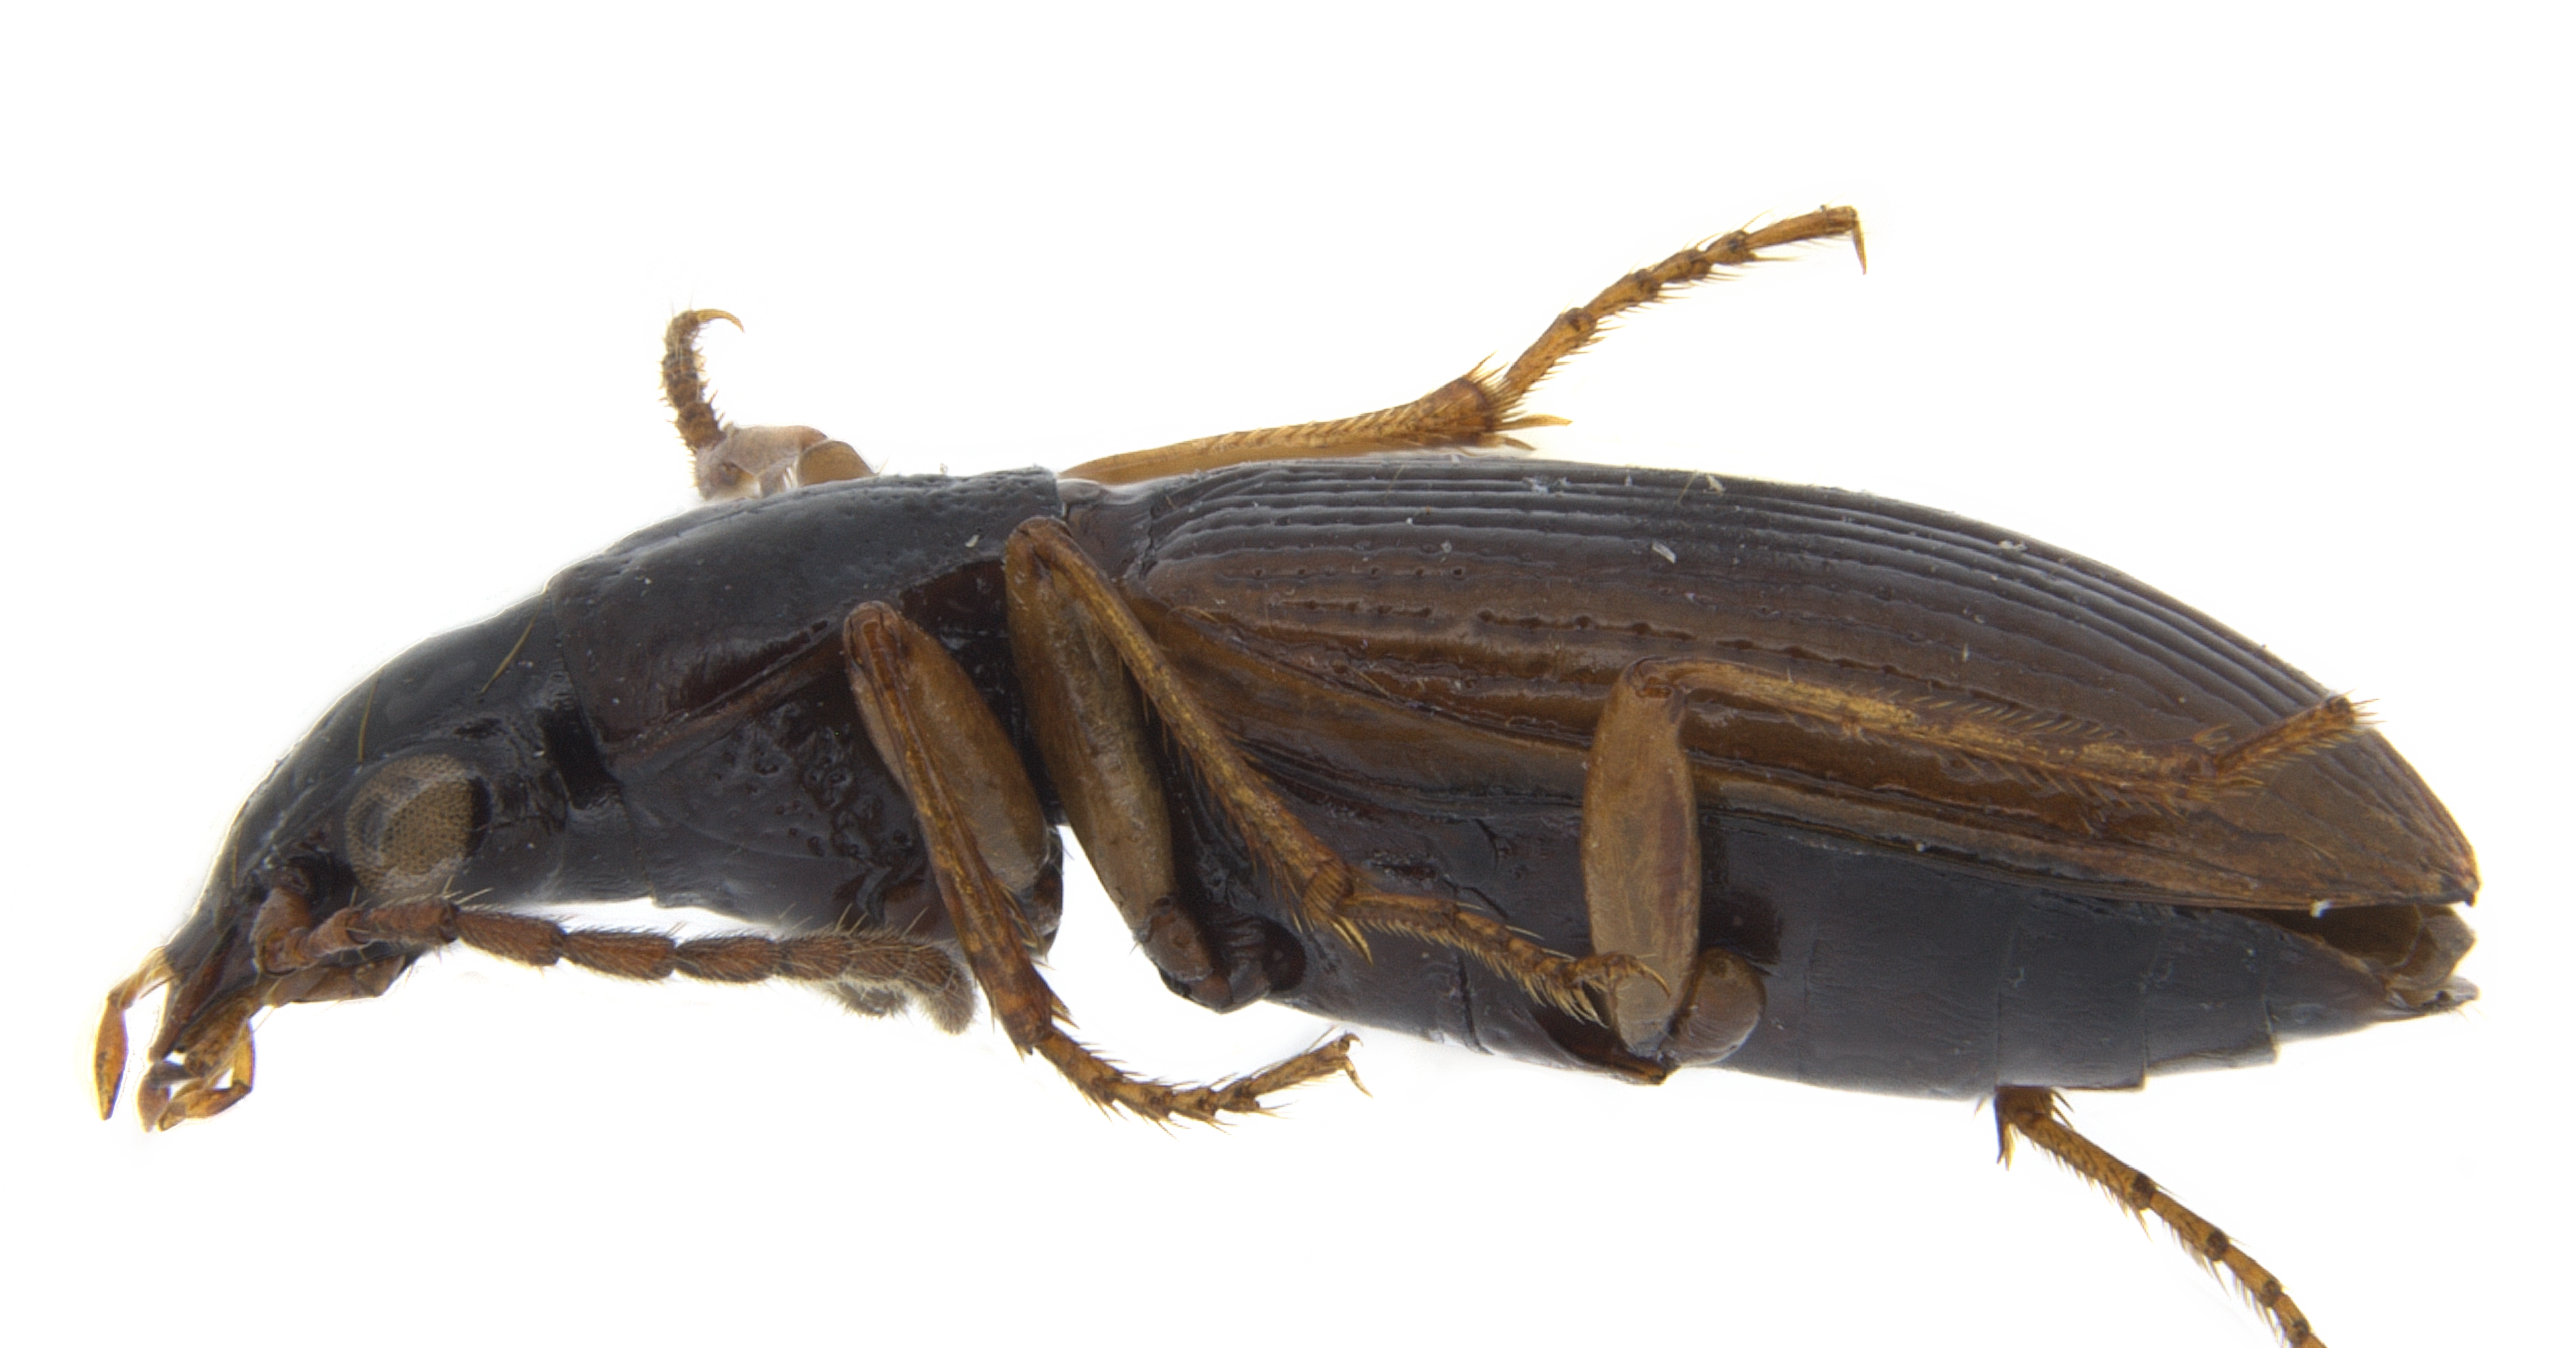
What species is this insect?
Atranus pubescens
